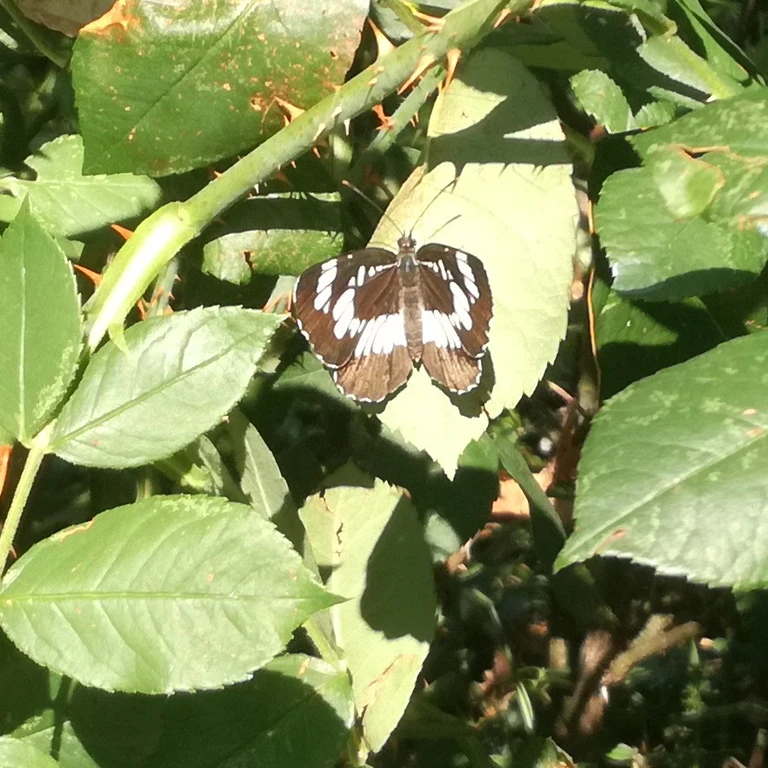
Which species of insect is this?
Neptis rivularis
